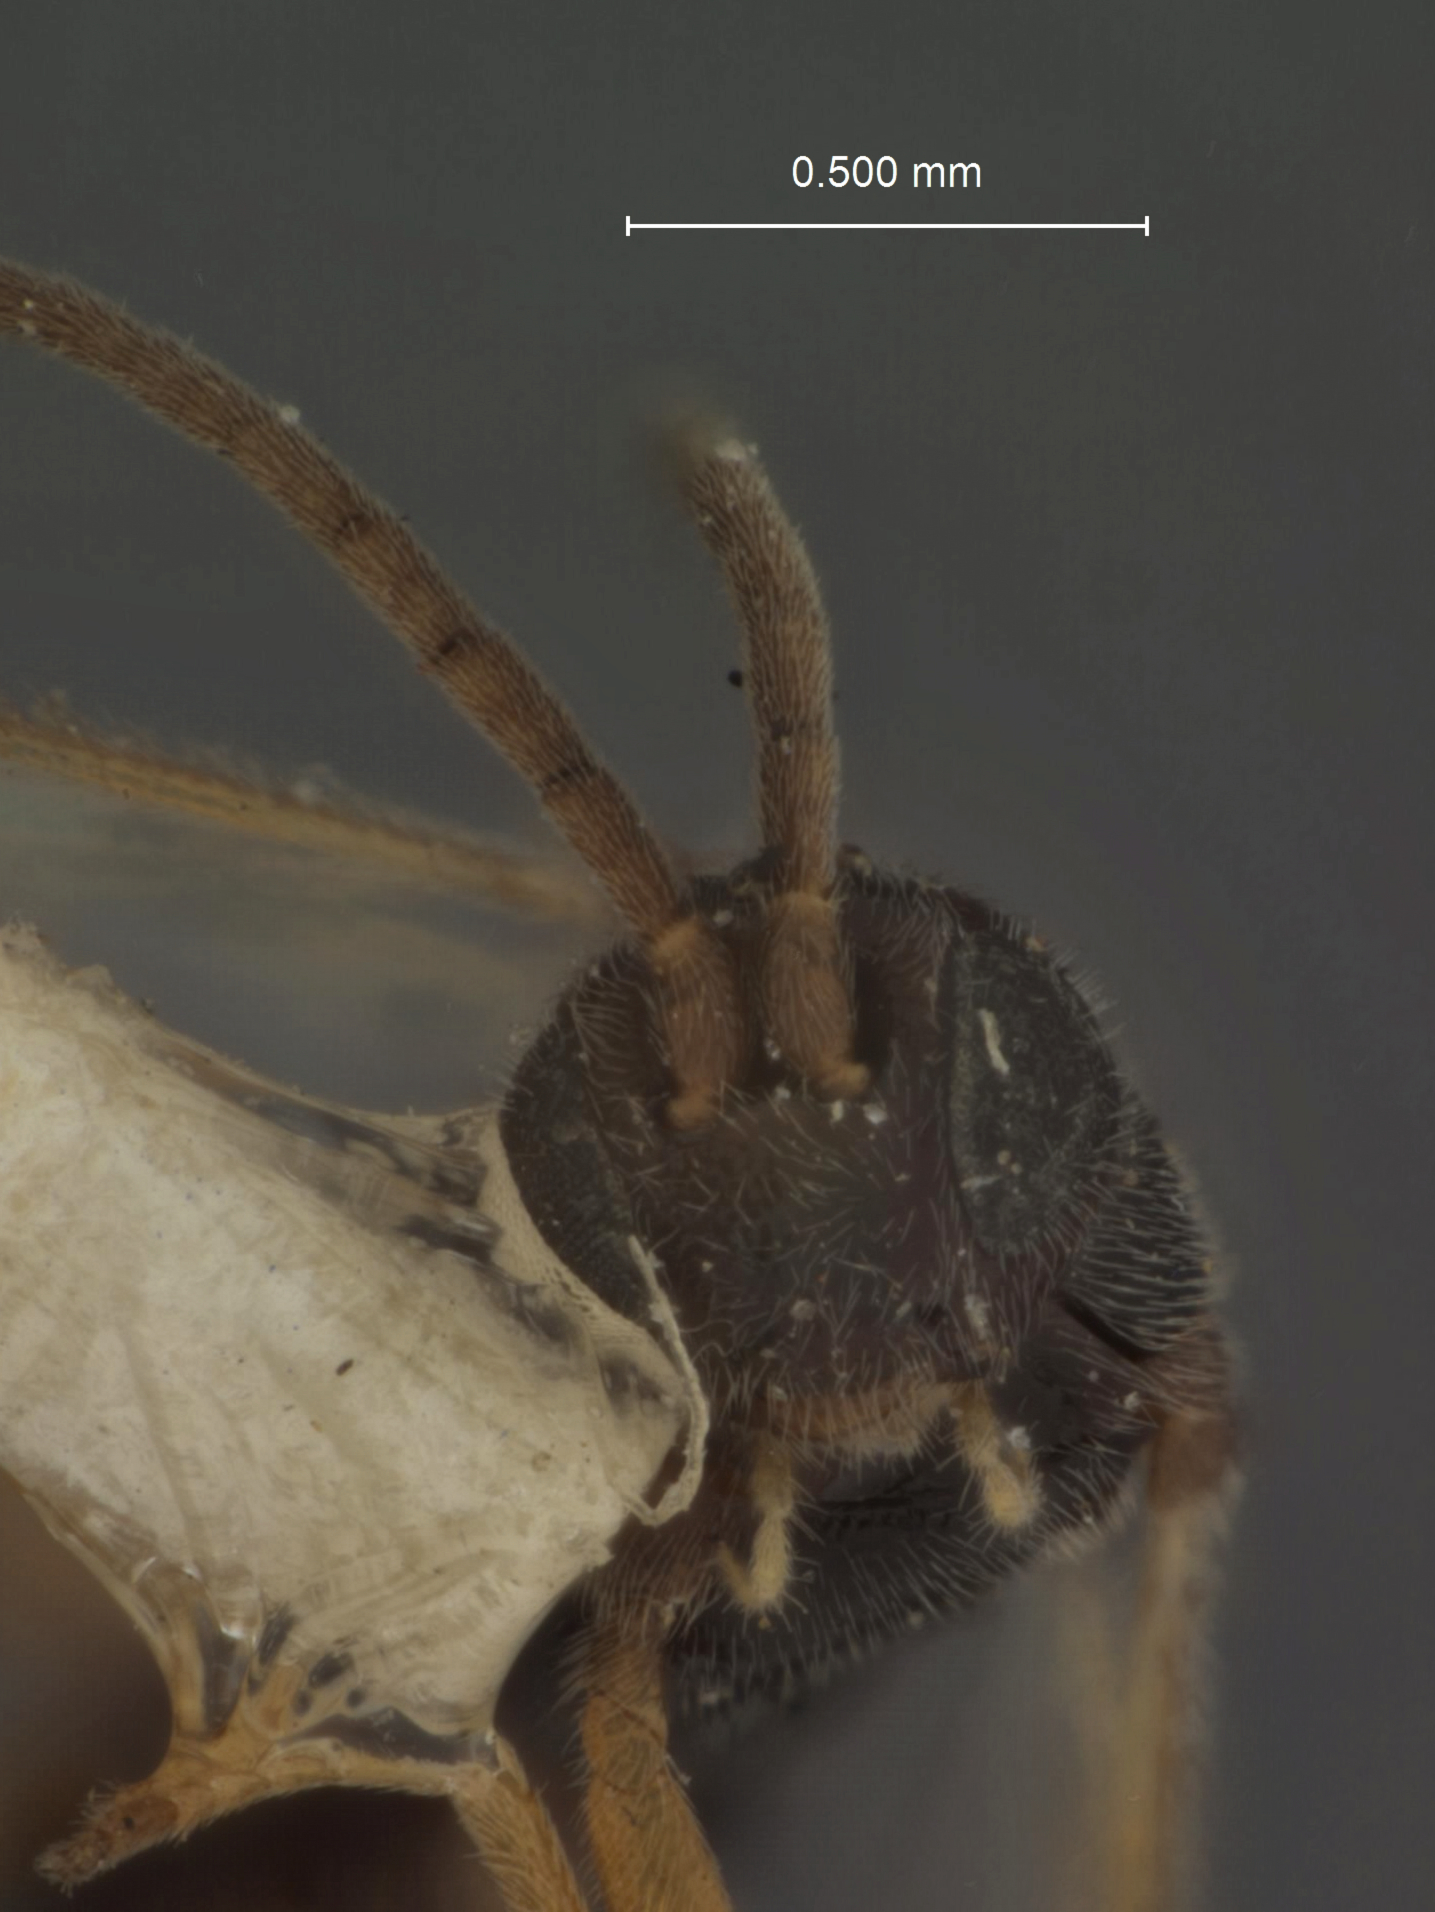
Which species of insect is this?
Apanteles argynnidis
